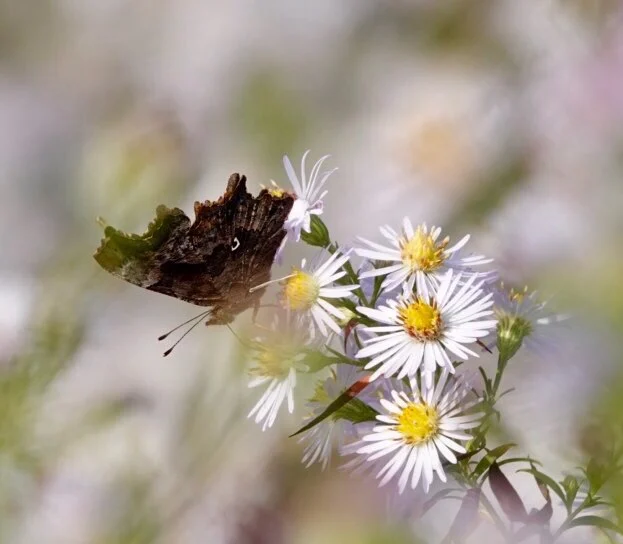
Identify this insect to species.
Polygonia c-album
